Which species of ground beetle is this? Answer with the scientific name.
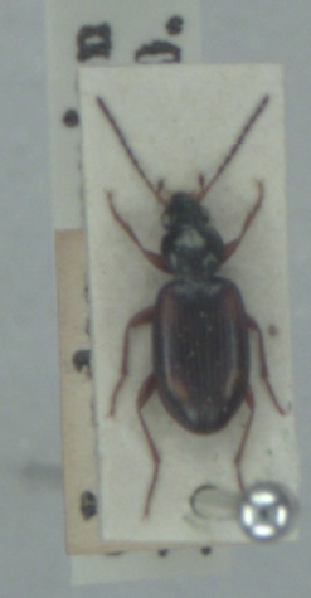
Bembidion tetracolum
